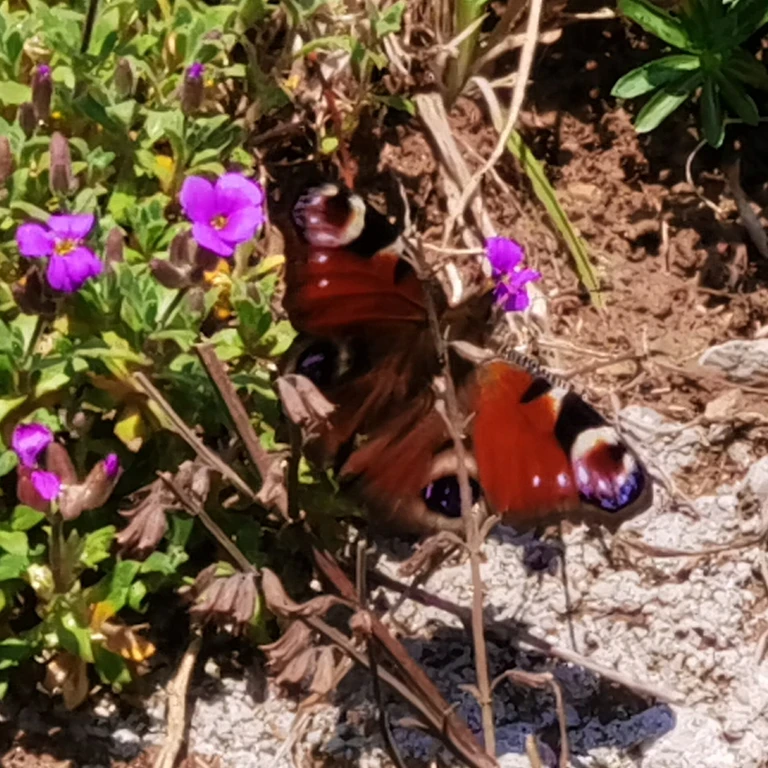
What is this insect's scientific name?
Aglais io
